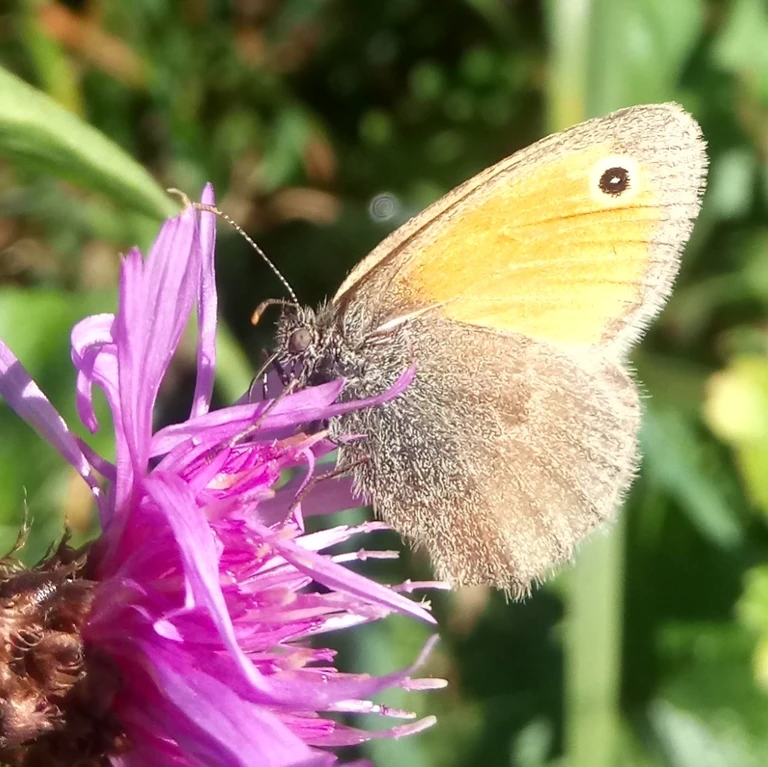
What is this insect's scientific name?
Coenonympha pamphilus
